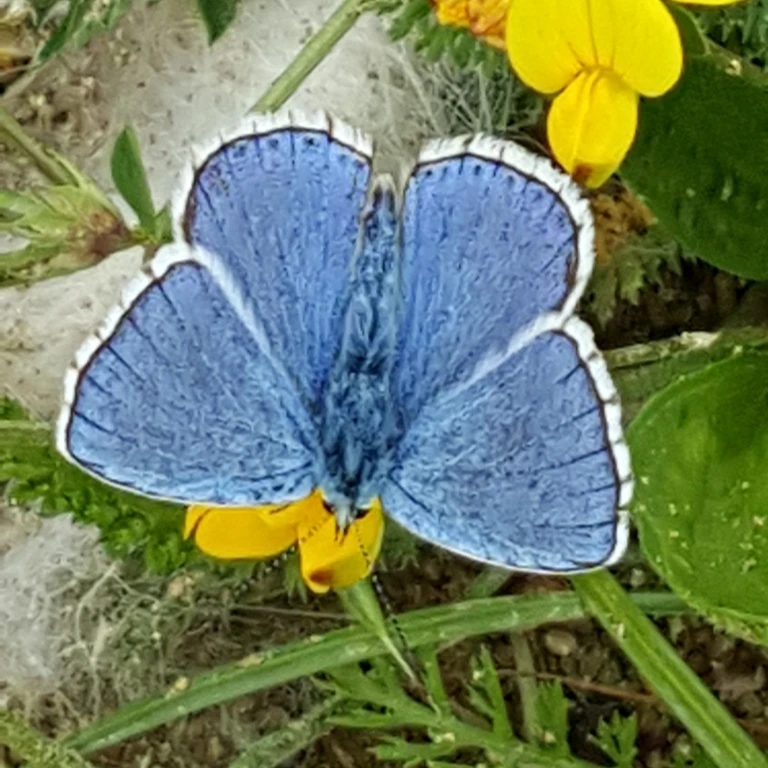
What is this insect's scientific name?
Lysandra bellargus
